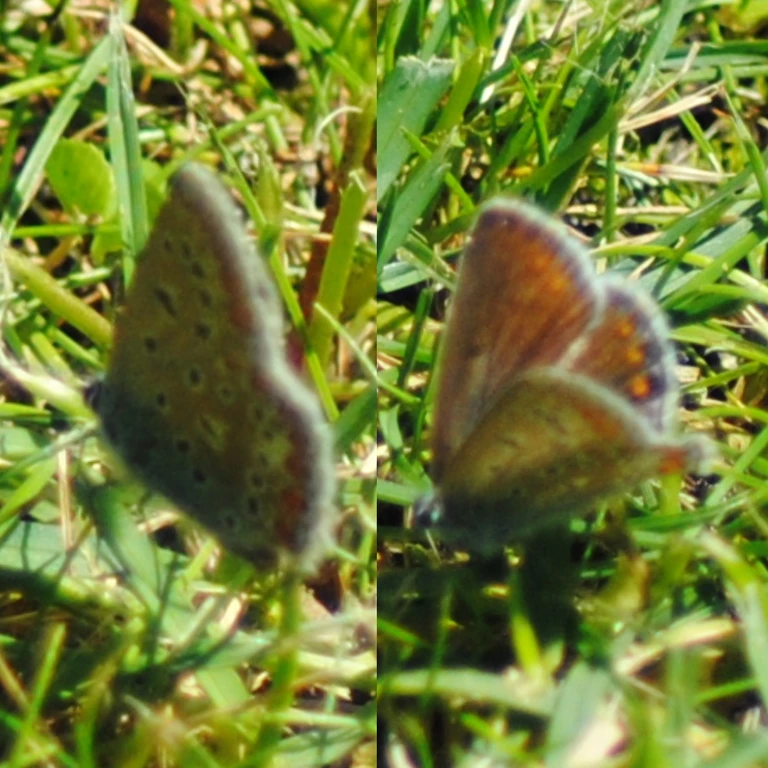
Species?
Polyommatus icarus
